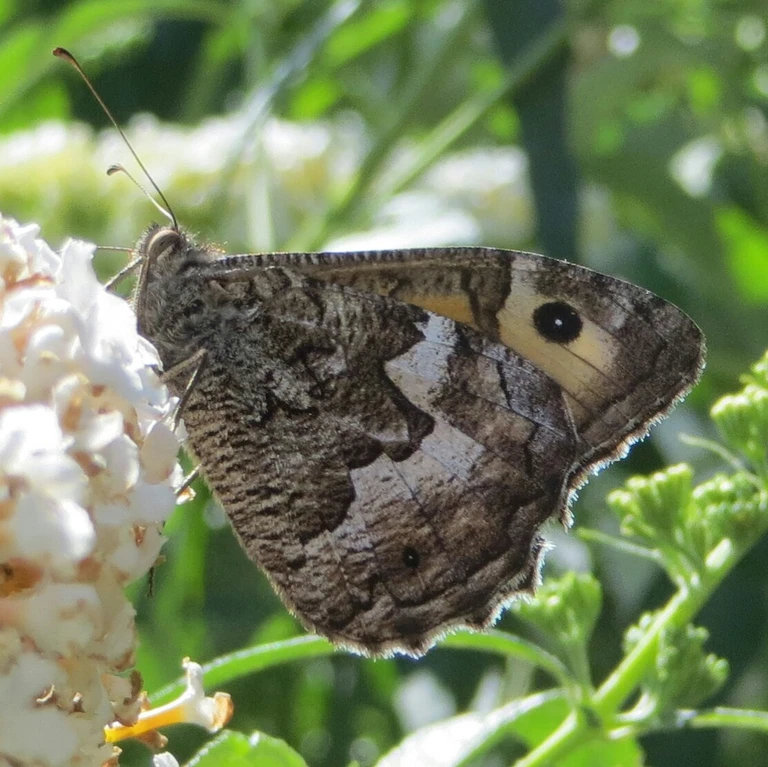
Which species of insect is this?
Hipparchia semele
